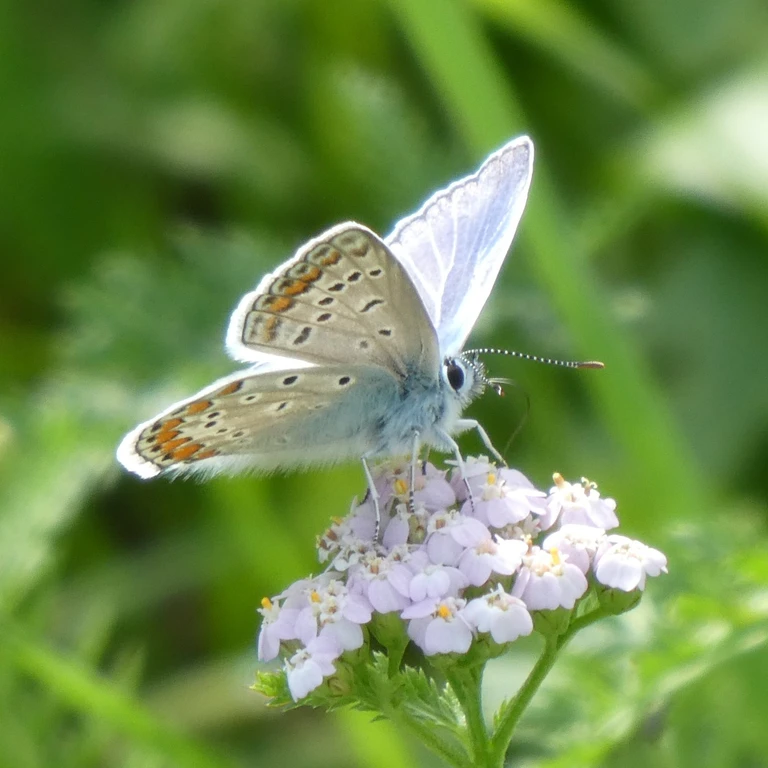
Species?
Polyommatus icarus
